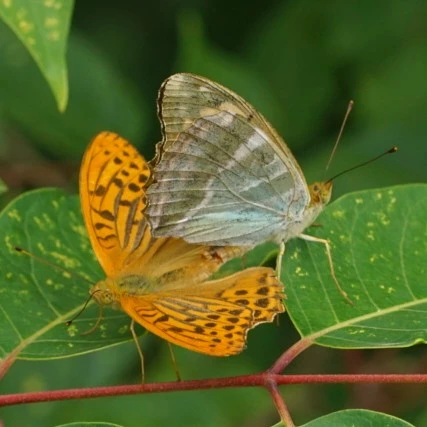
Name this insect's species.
Argynnis paphia
